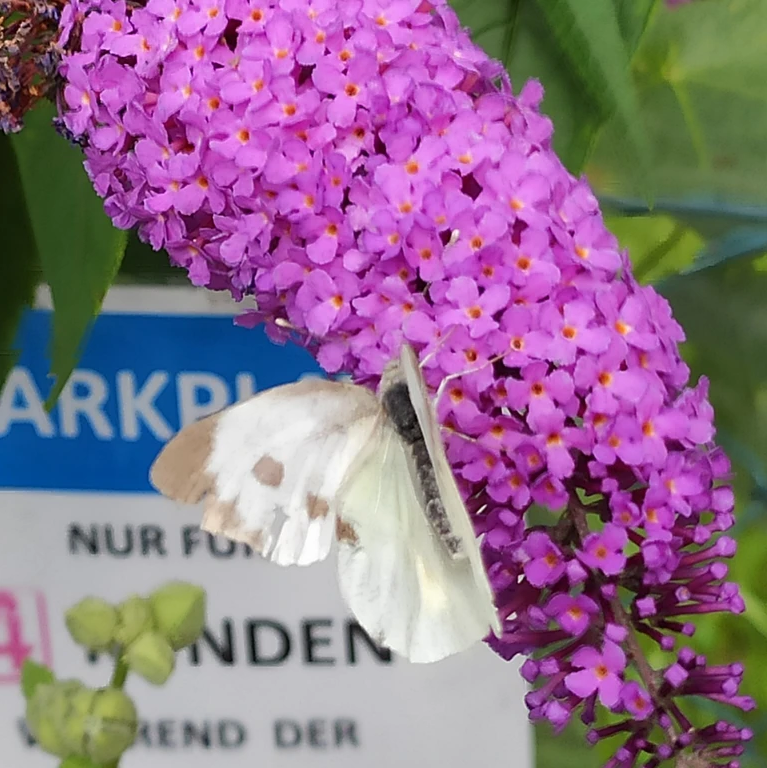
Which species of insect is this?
Pieris brassicae
